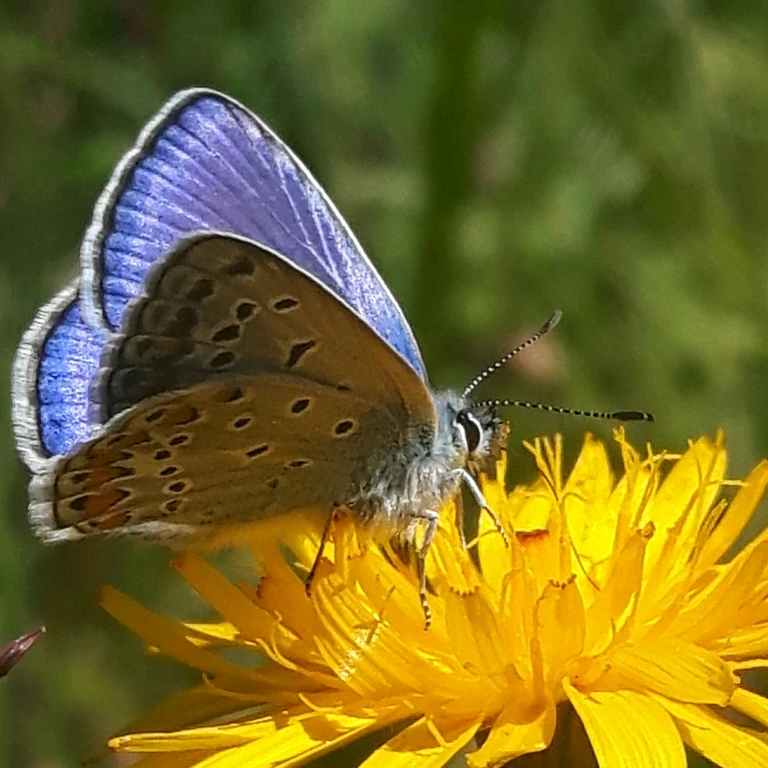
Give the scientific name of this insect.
Polyommatus icarus
